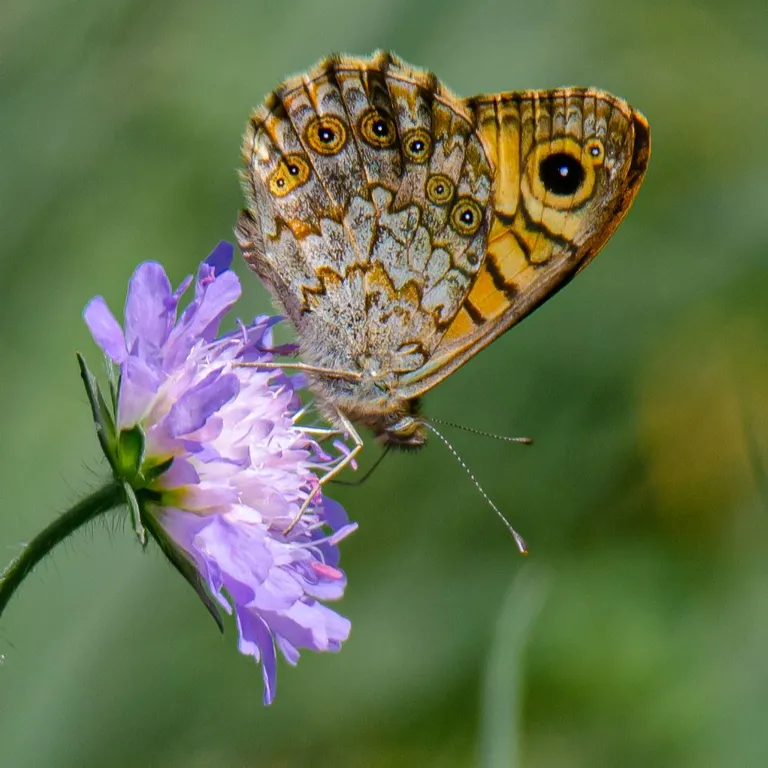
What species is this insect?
Lasiommata megera (also Pararge megera)
